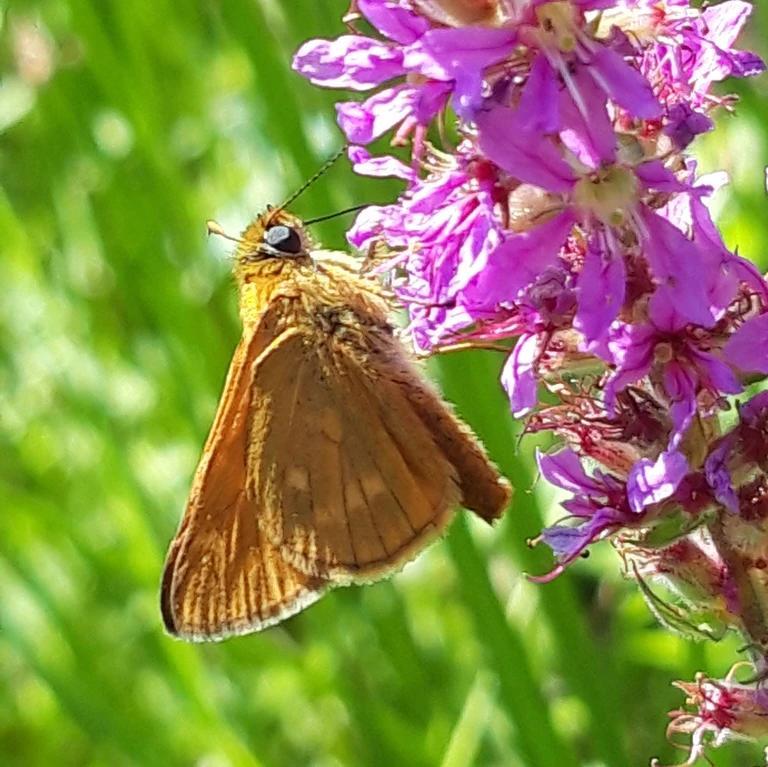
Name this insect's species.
Ochlodes sylvanus (also Ochlodes venata)
